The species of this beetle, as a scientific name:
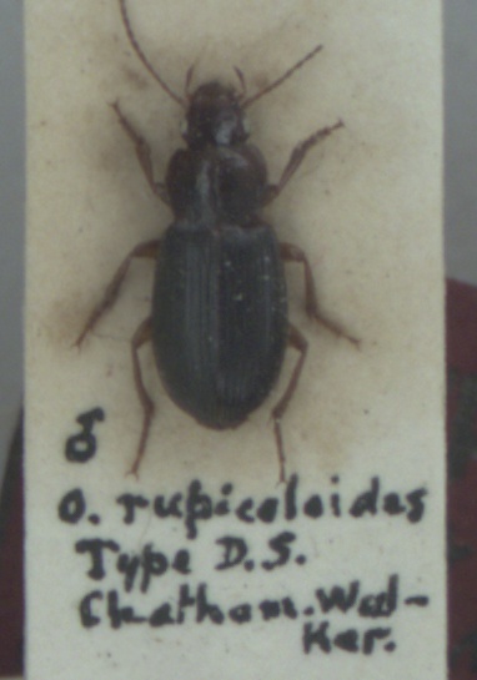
Ophonus melletii
